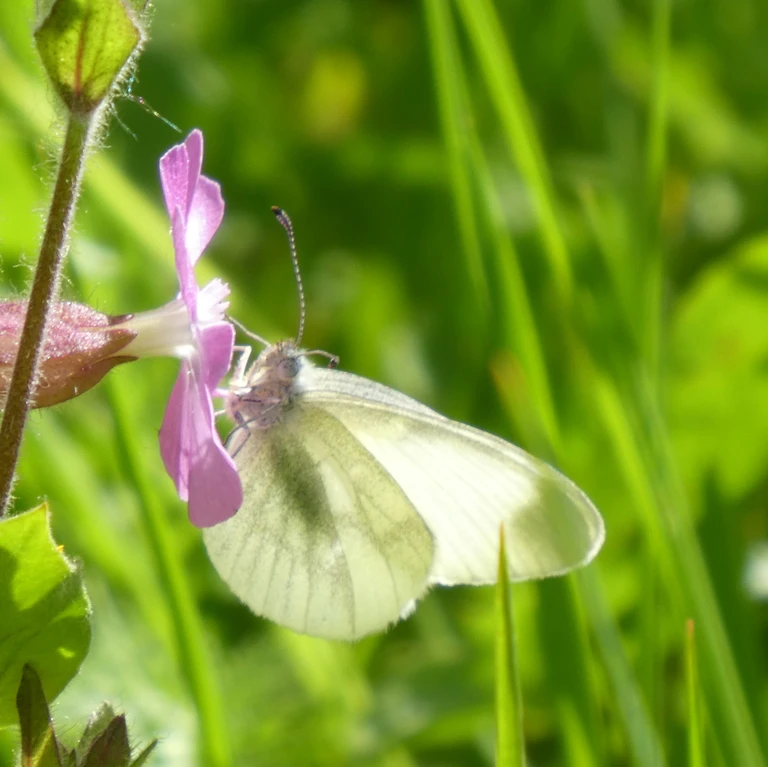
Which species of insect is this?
Leptidea sinapis/juvernica
